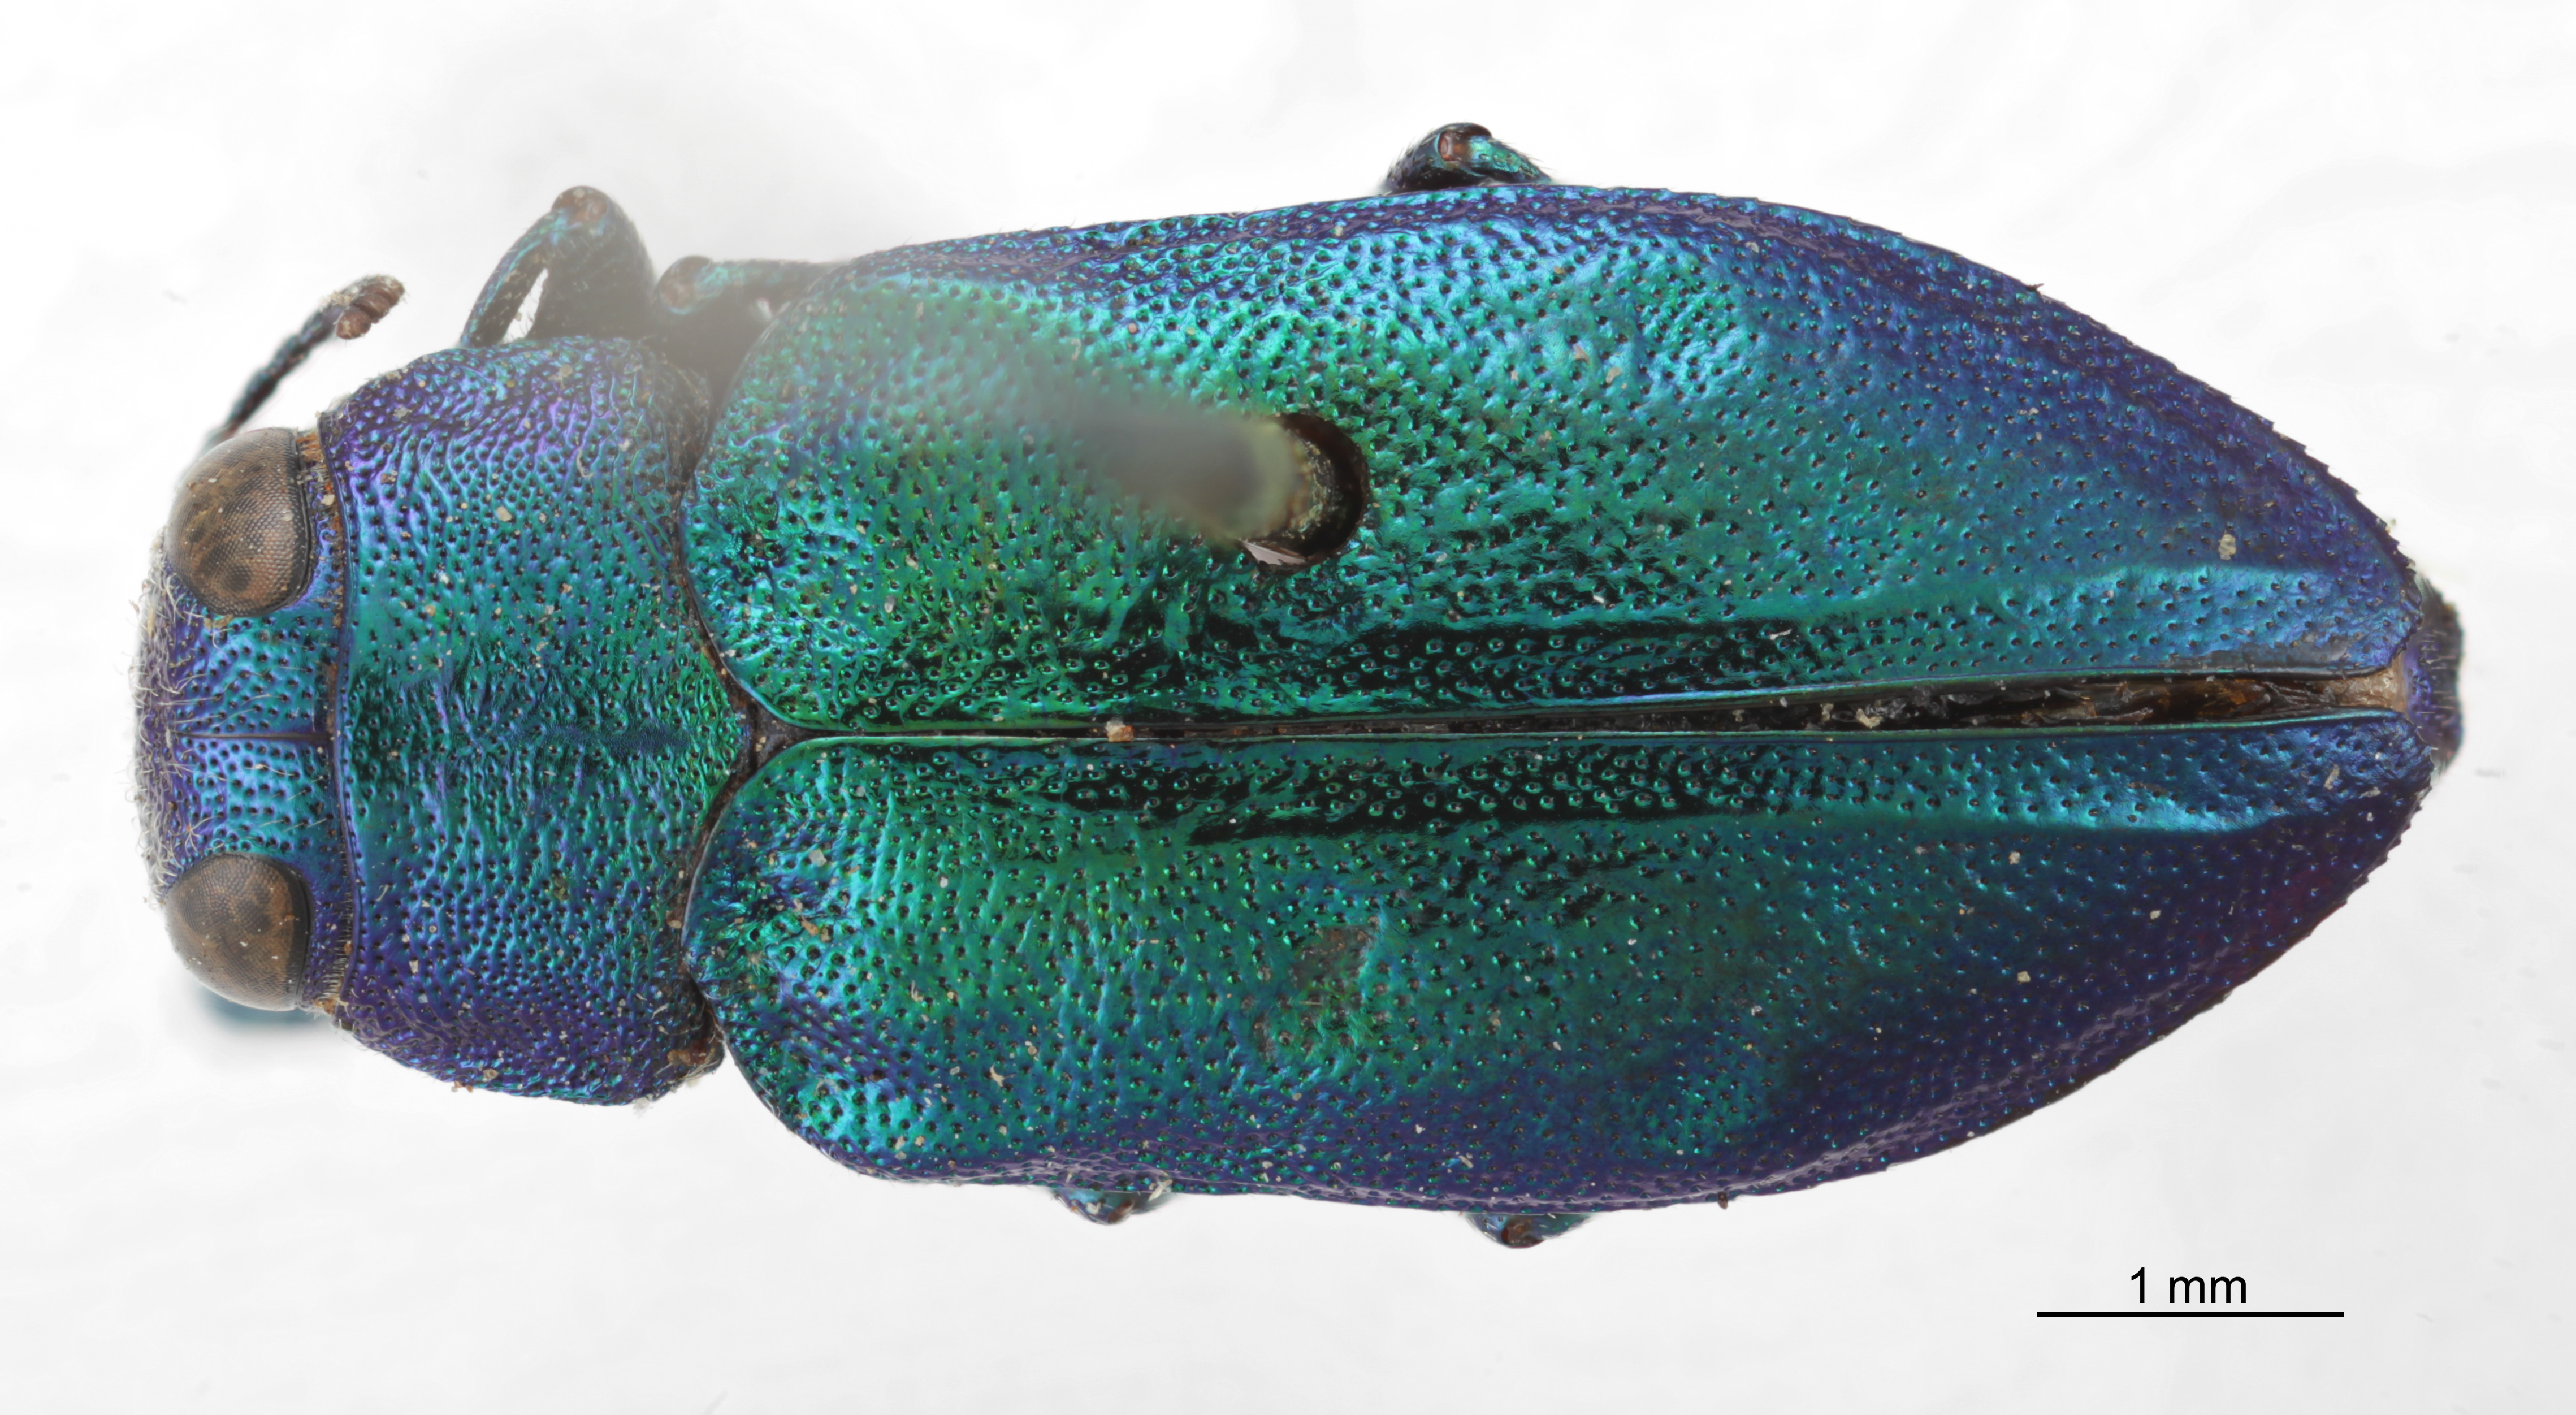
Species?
Chrysobothris harrisi
